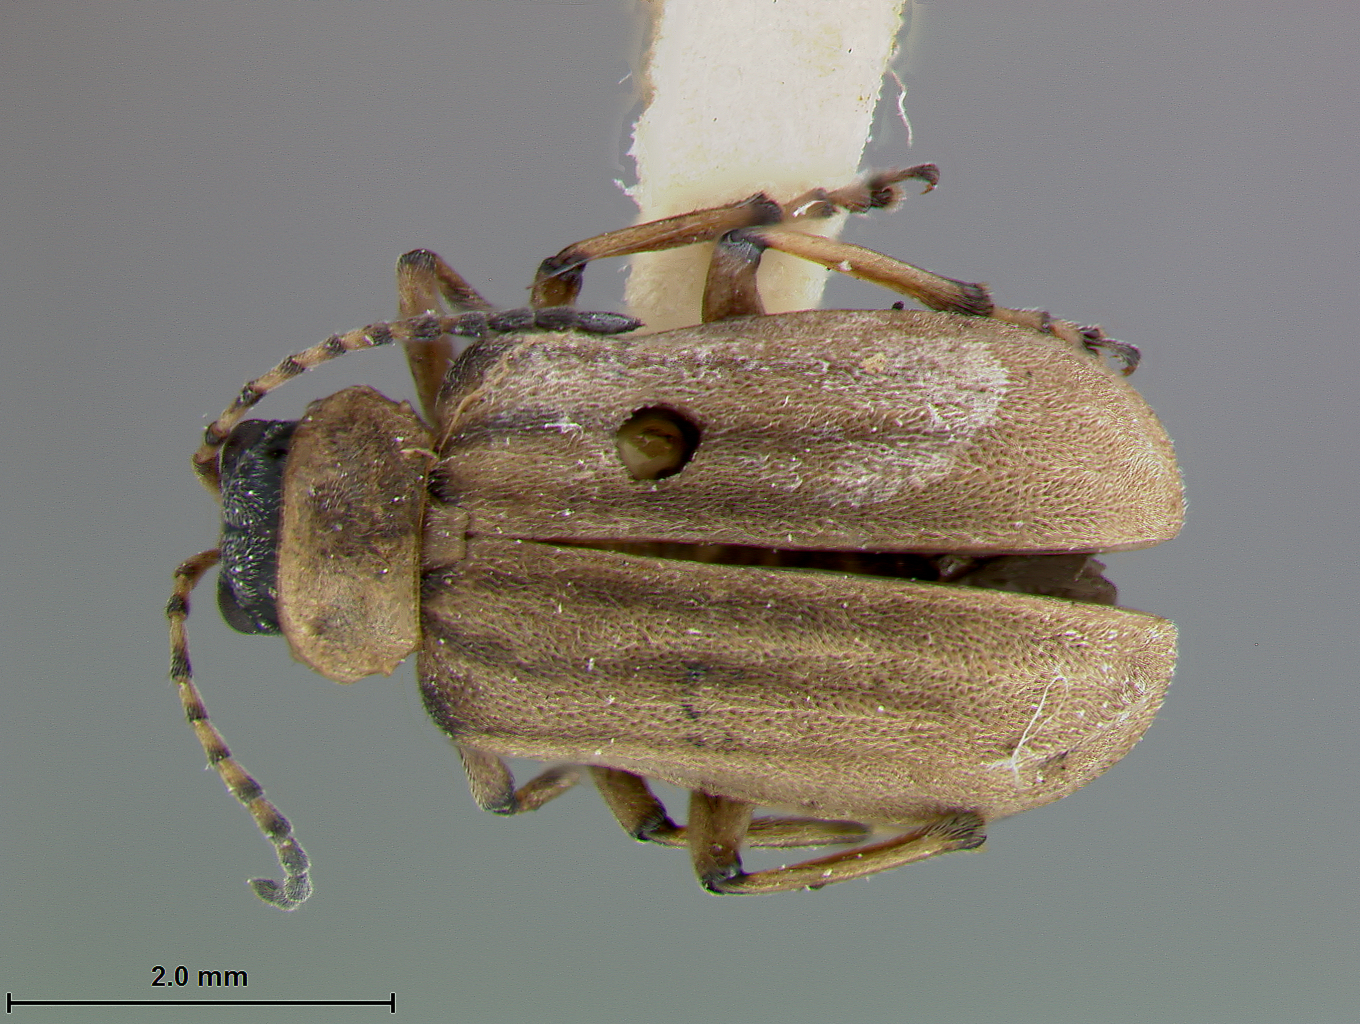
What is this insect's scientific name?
Galerucella melanocephala
